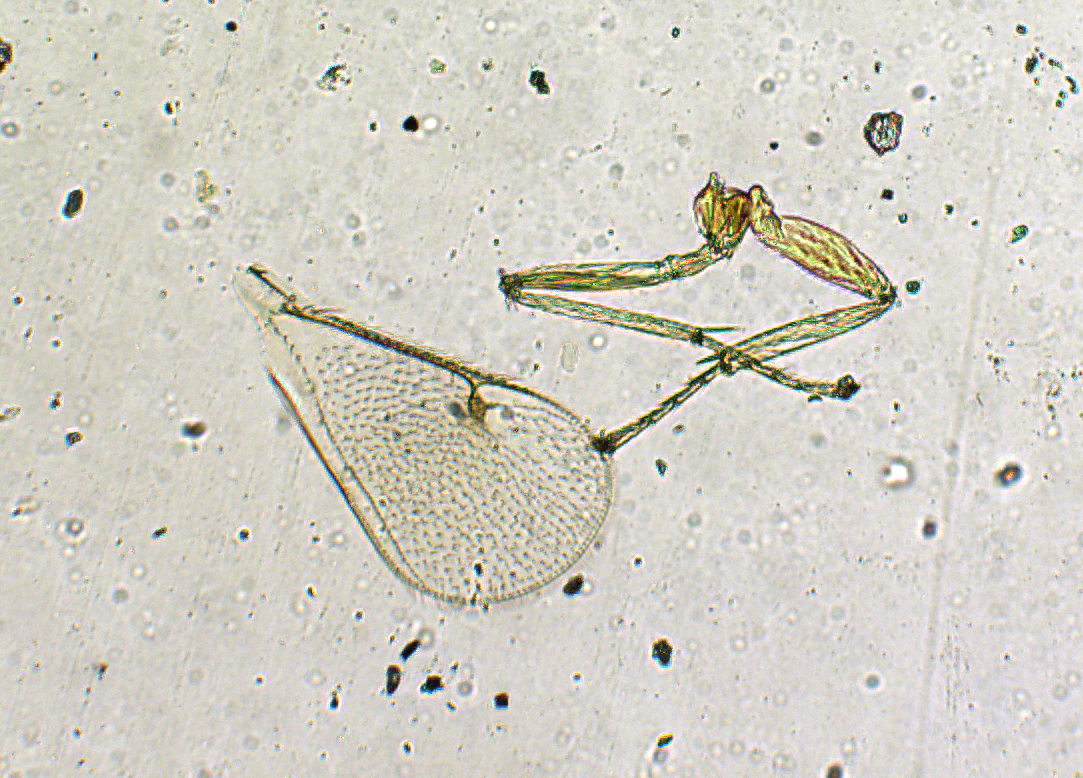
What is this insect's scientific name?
Tetrastichus postmarginaloides
